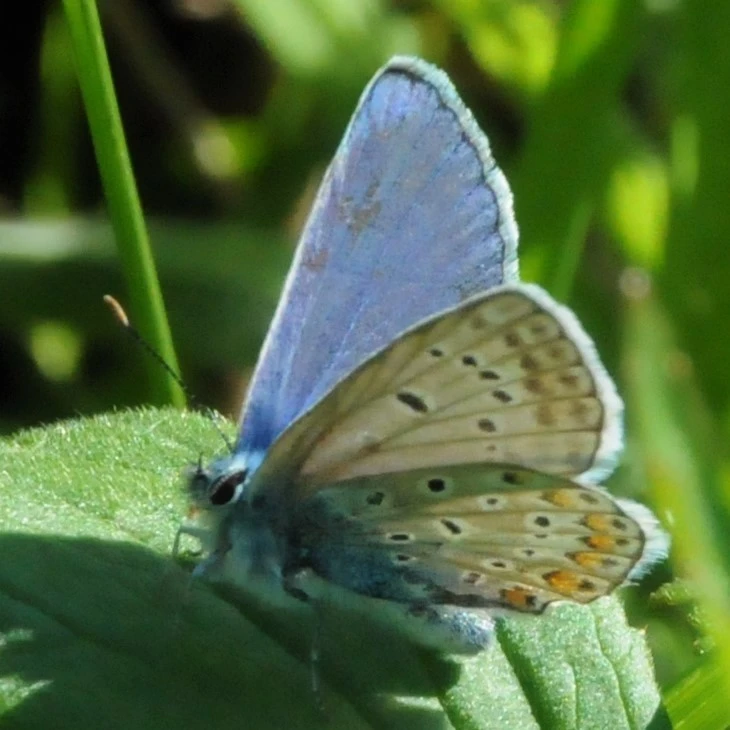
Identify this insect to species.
Polyommatus icarus
